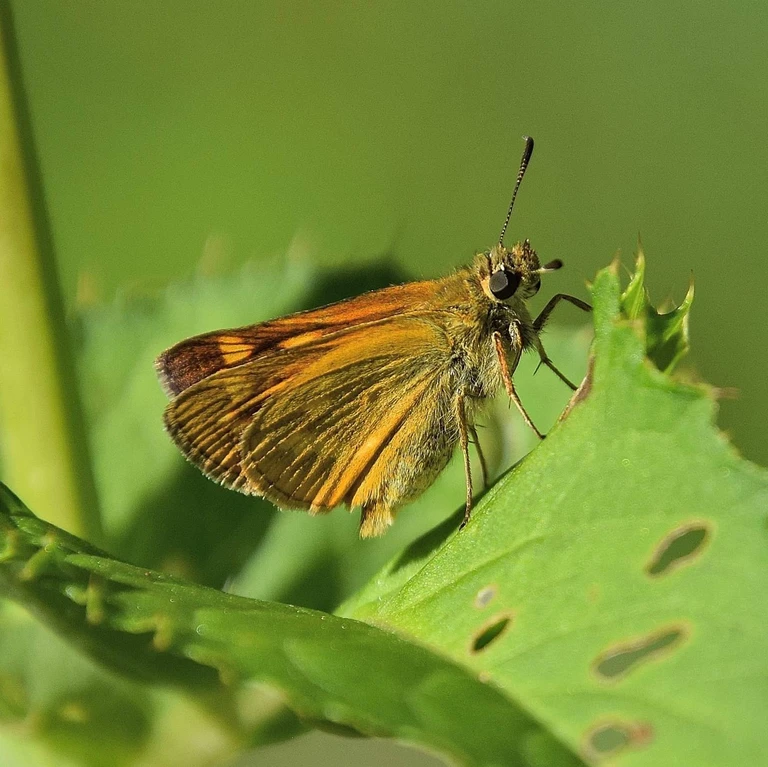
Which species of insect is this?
Ochlodes sylvanus (also Ochlodes venata)
